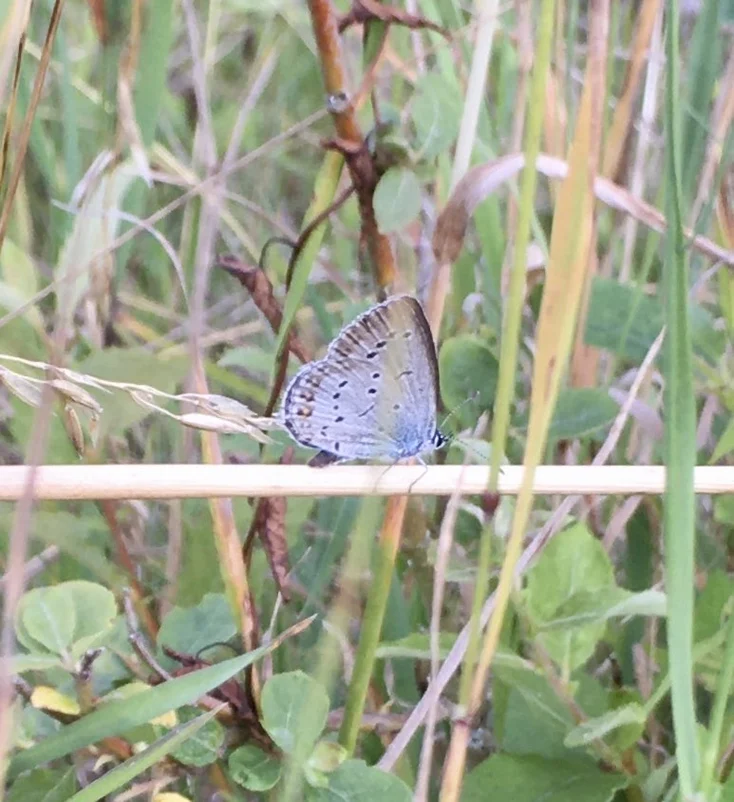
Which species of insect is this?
Cupido argiades (also Elkalyce argiades)
